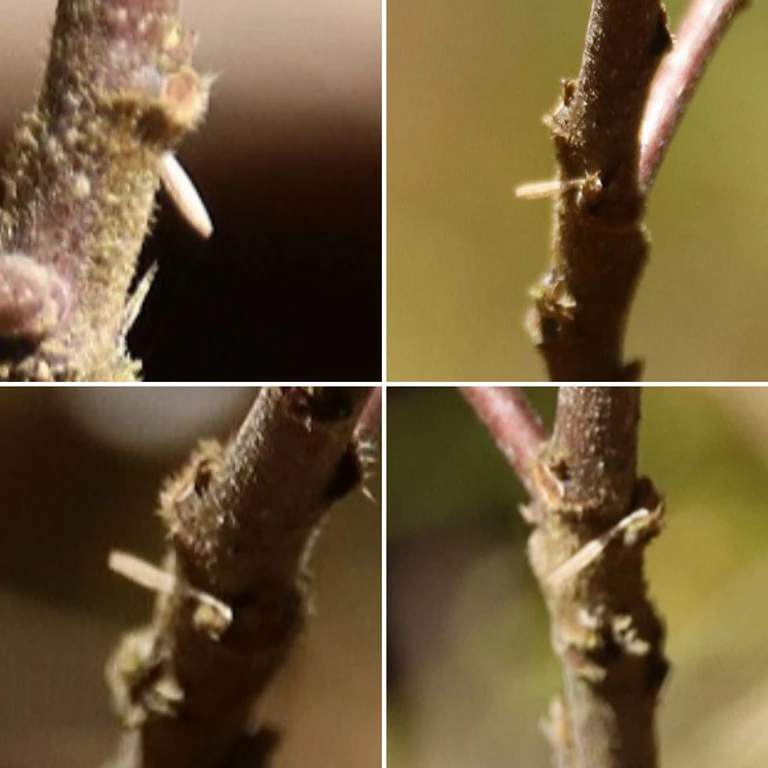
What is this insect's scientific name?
Gonepteryx rhamni
